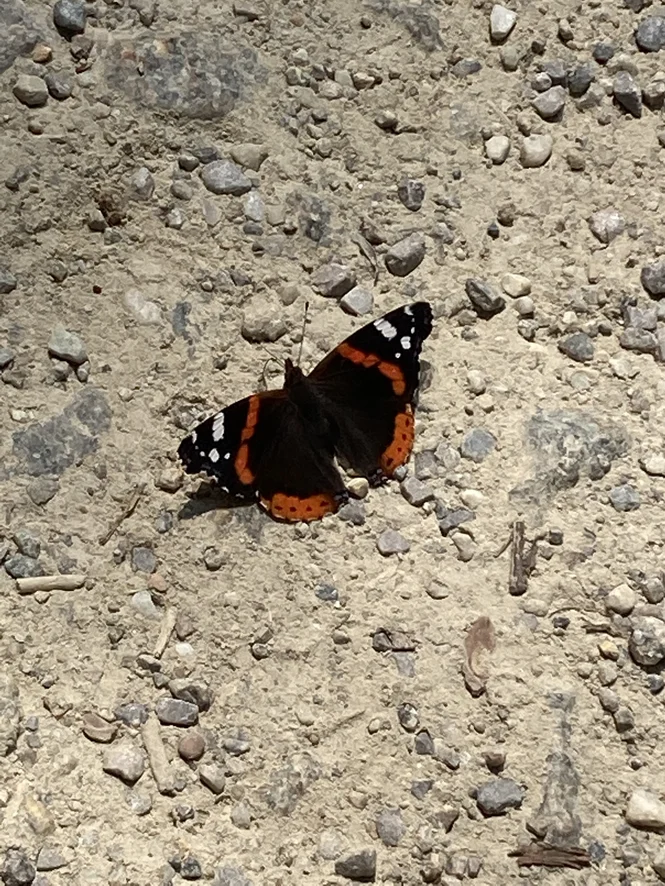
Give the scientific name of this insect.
Vanessa atalanta
